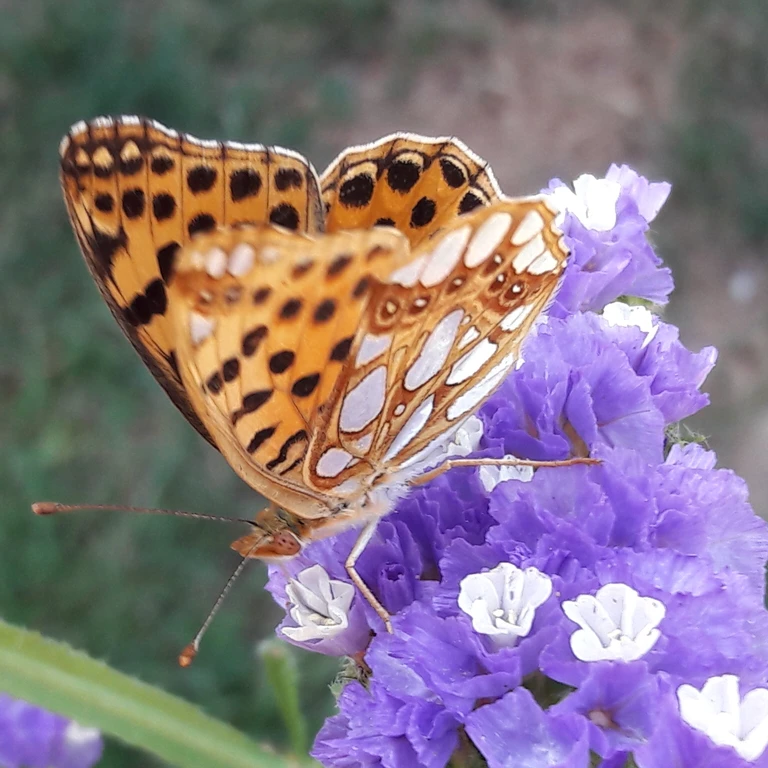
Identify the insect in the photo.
Issoria lathonia
